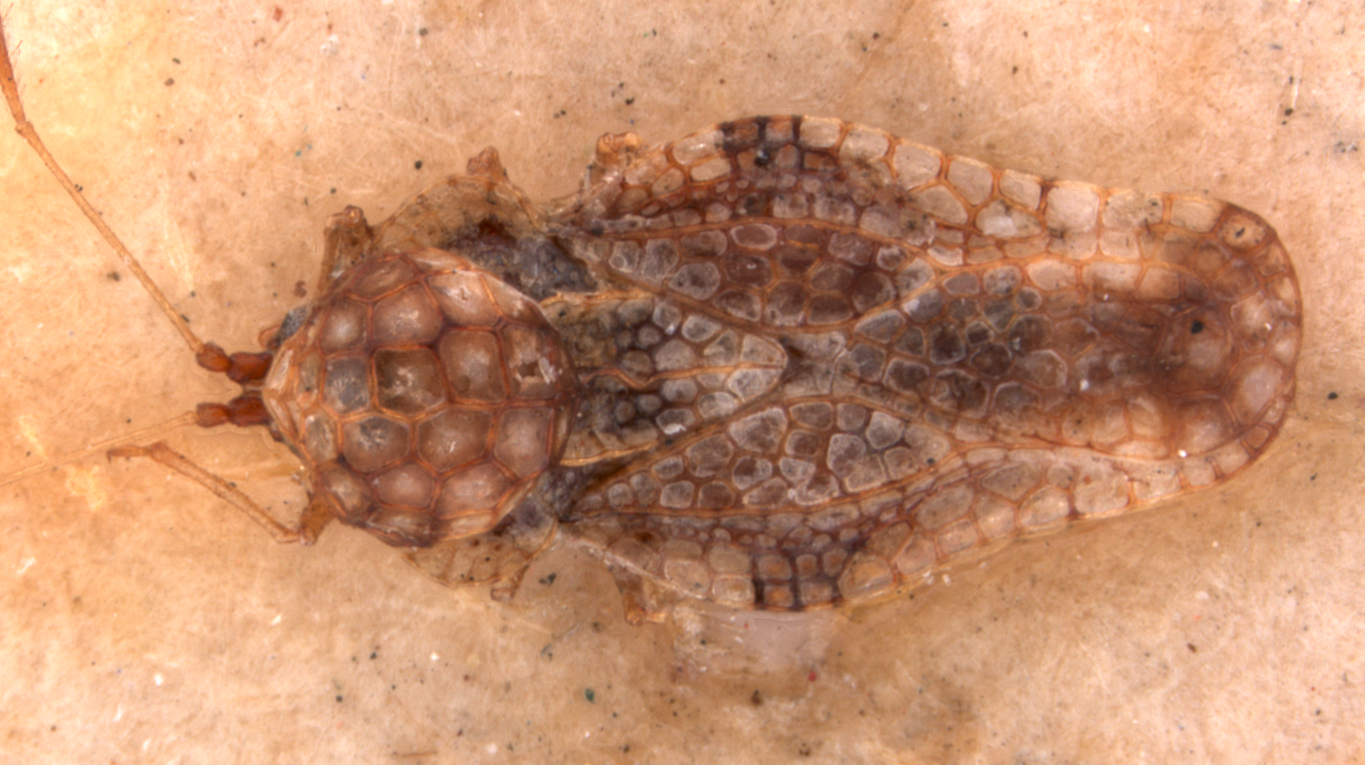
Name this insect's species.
Corythauma ayyari
